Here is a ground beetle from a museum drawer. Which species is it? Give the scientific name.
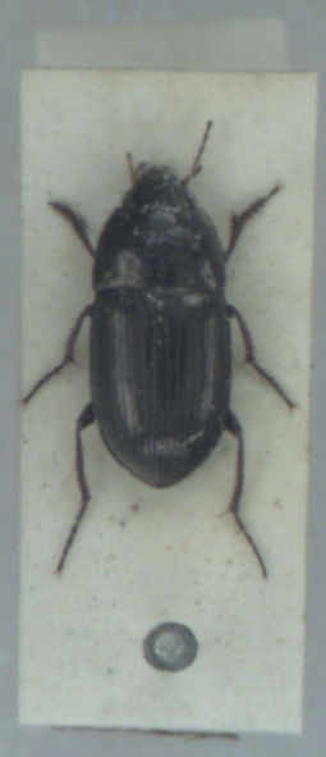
Amara communis
